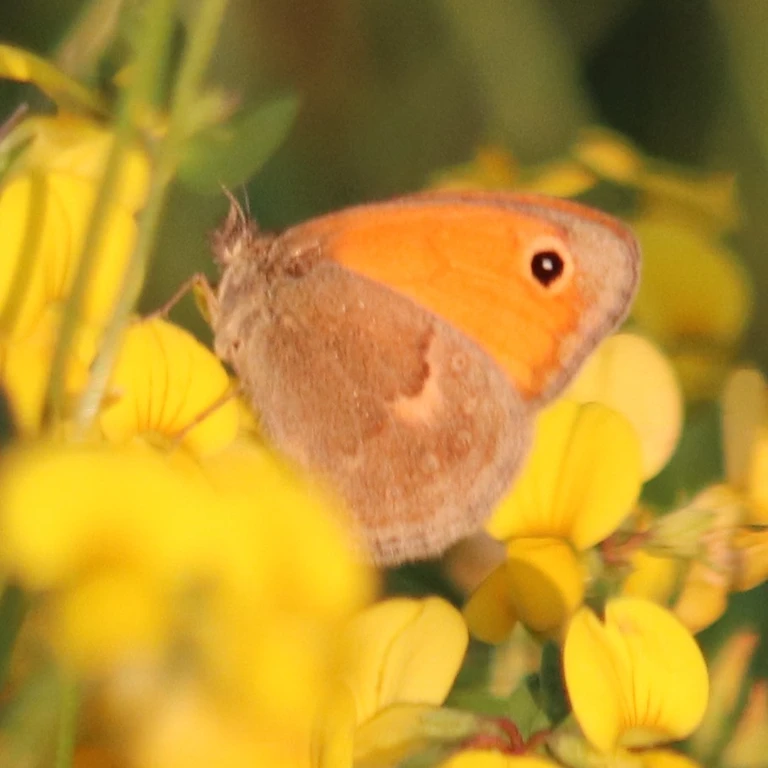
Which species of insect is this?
Coenonympha pamphilus
